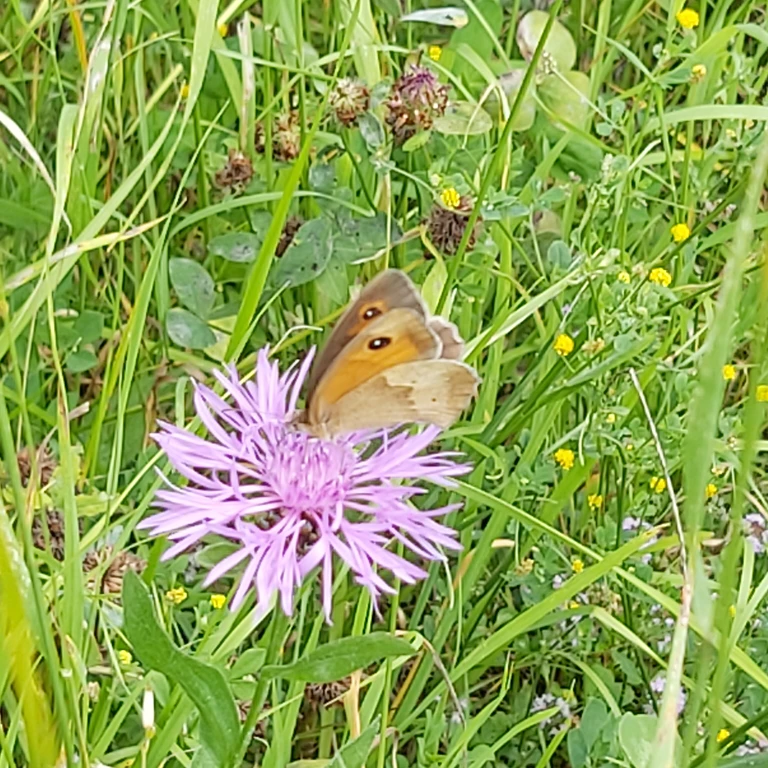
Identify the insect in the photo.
Maniola jurtina
